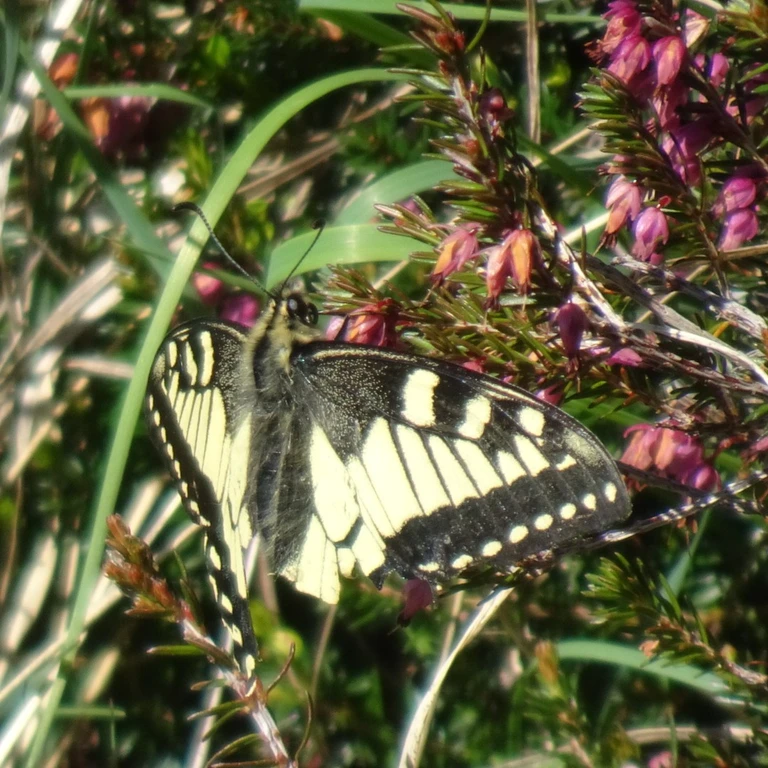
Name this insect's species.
Papilio machaon
